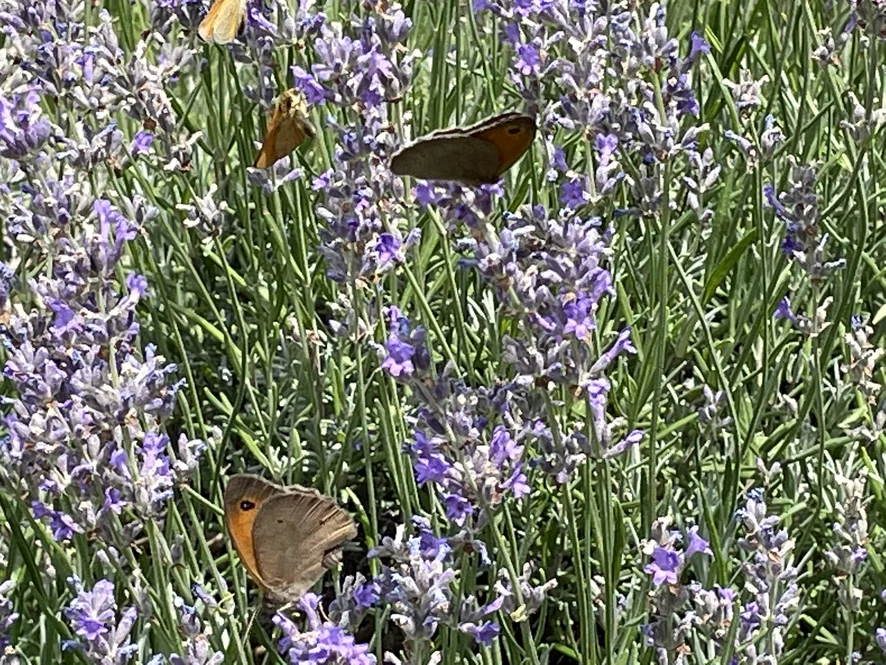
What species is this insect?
Maniola jurtina
